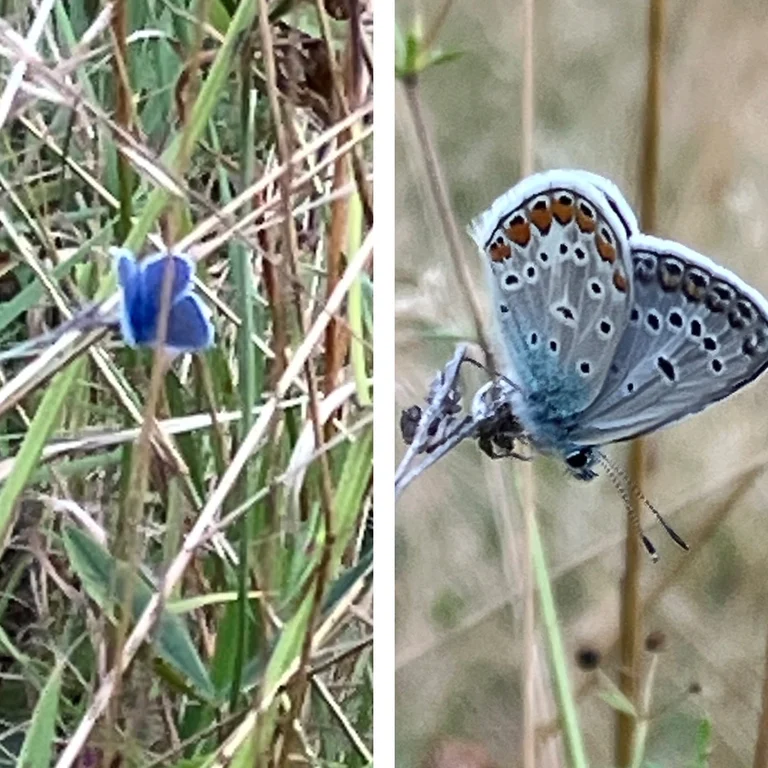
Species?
Polyommatus icarus
